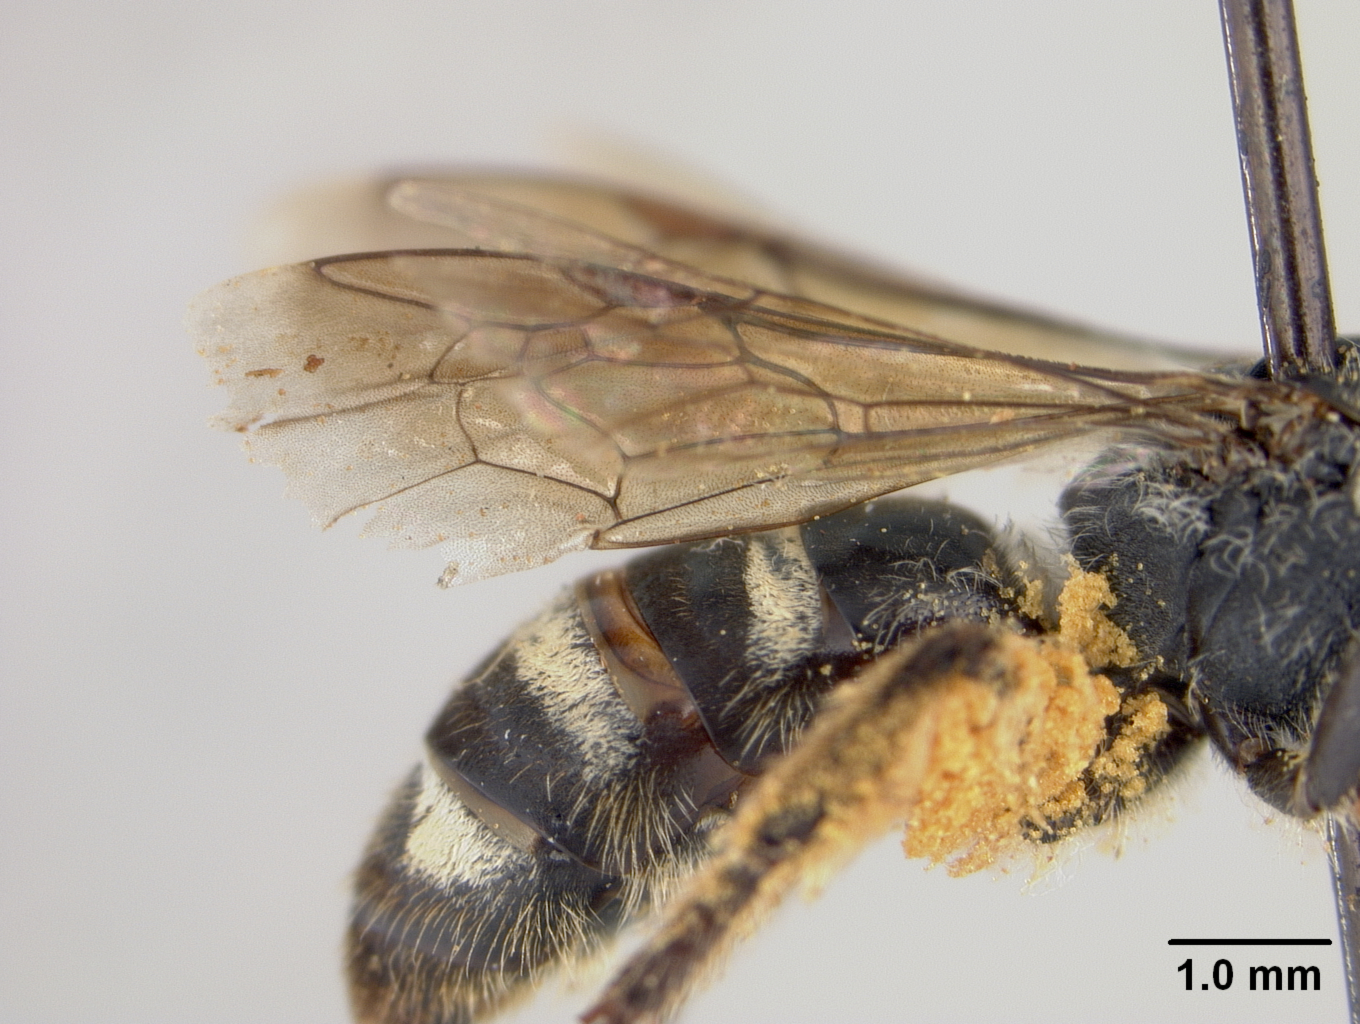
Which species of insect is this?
Halictus uyacensis
